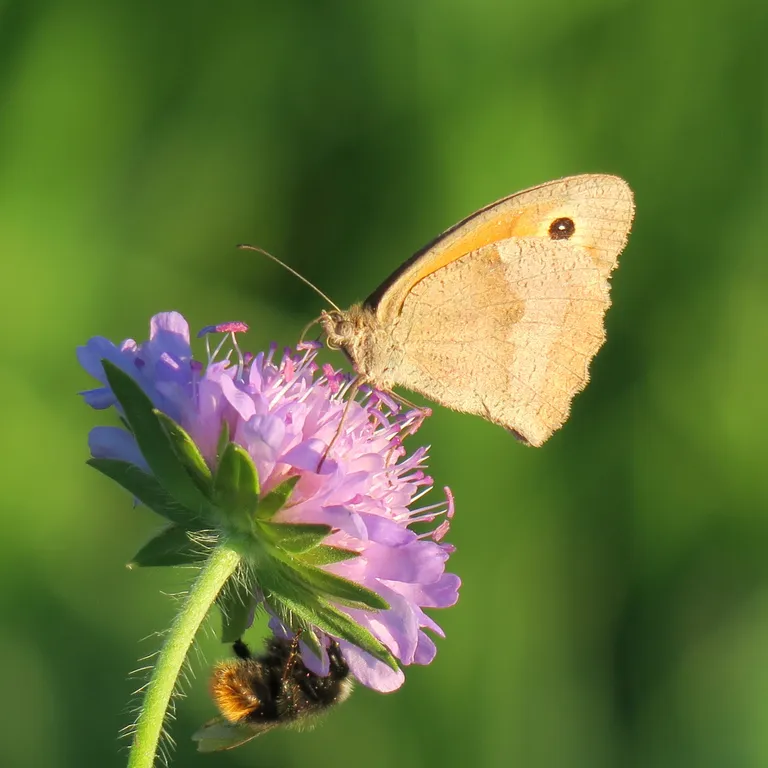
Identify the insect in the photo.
Maniola jurtina
